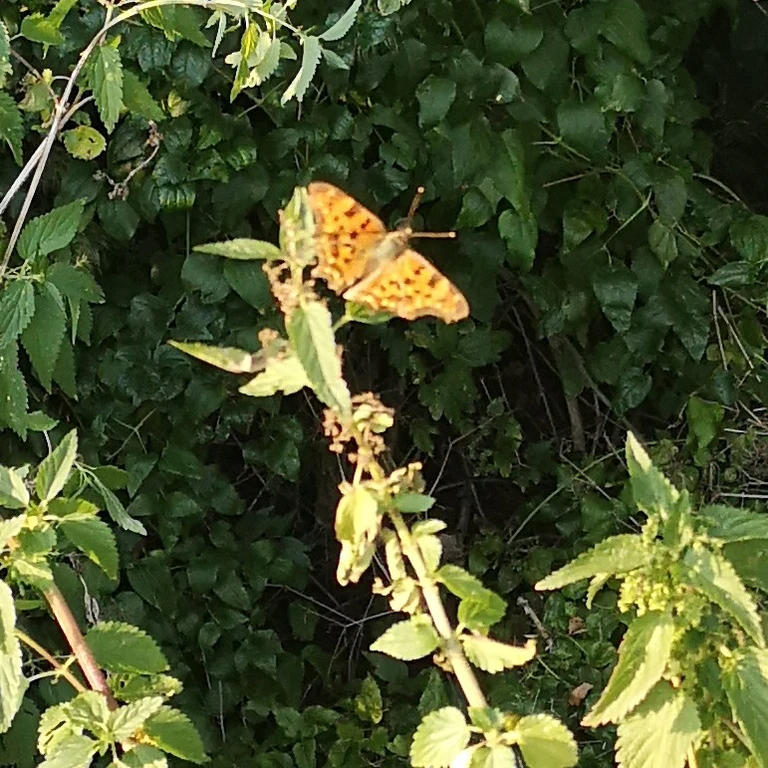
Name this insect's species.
Polygonia c-album
